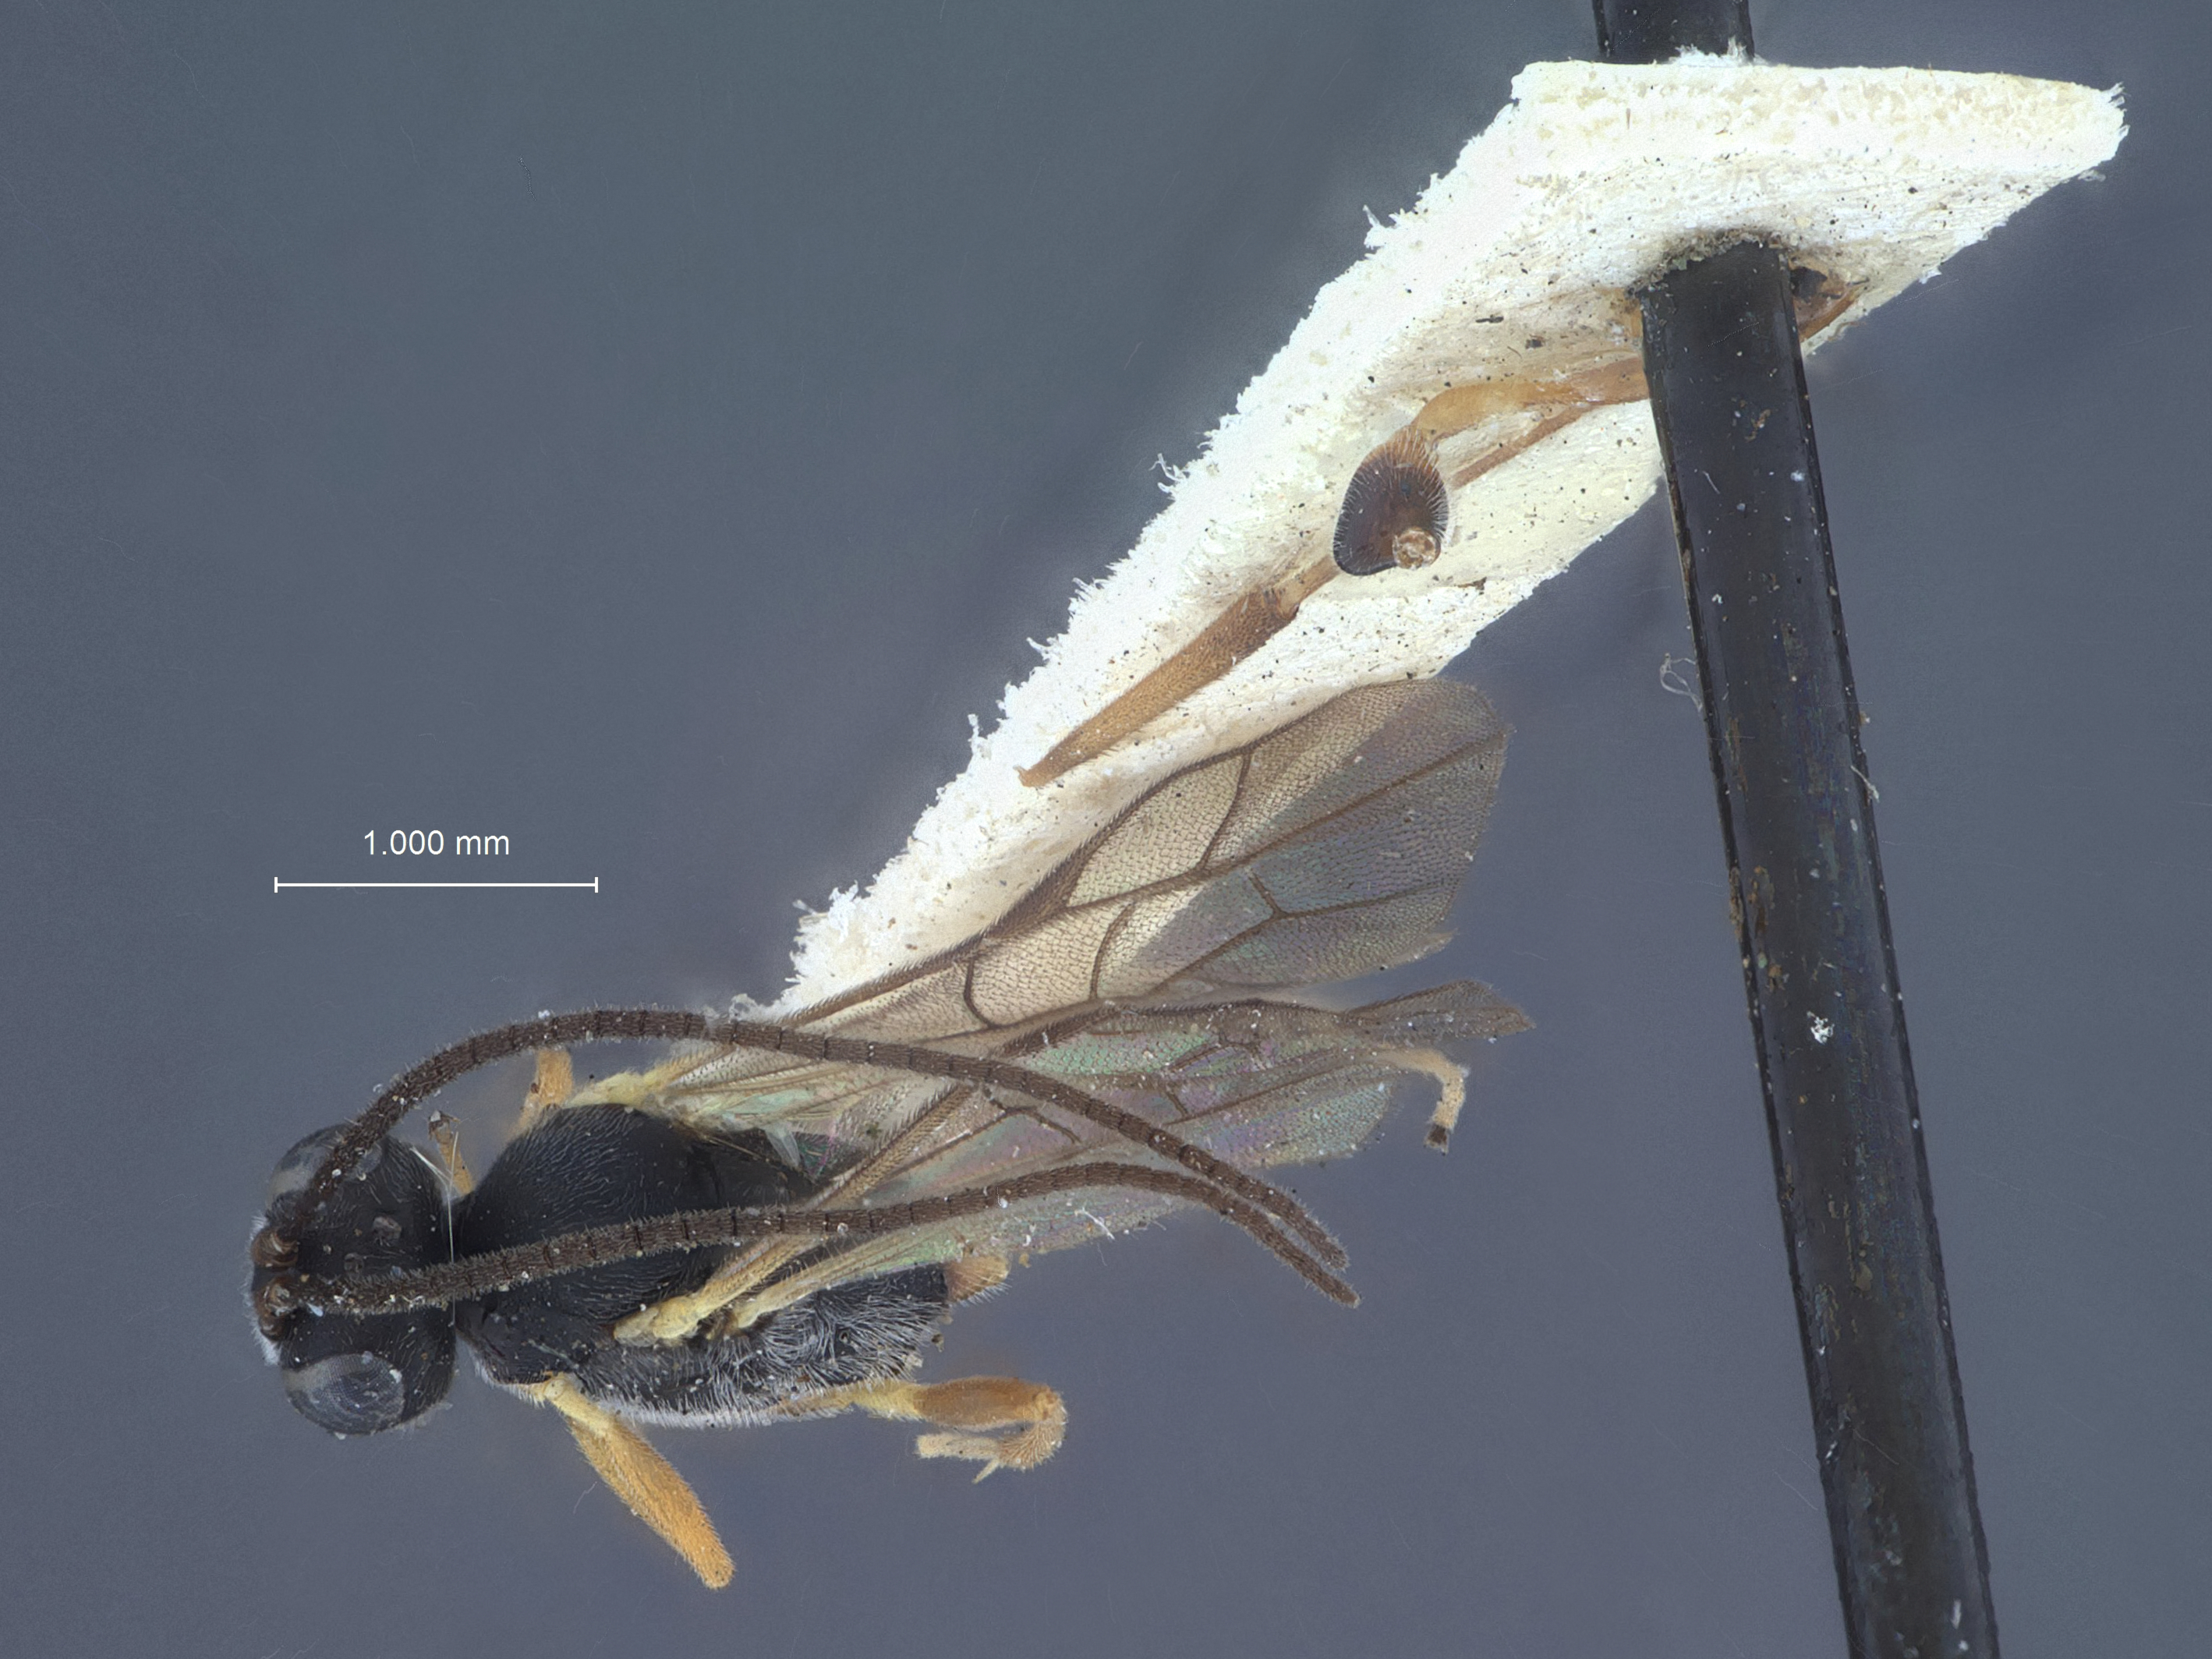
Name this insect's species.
Campoplex amasecontorum
